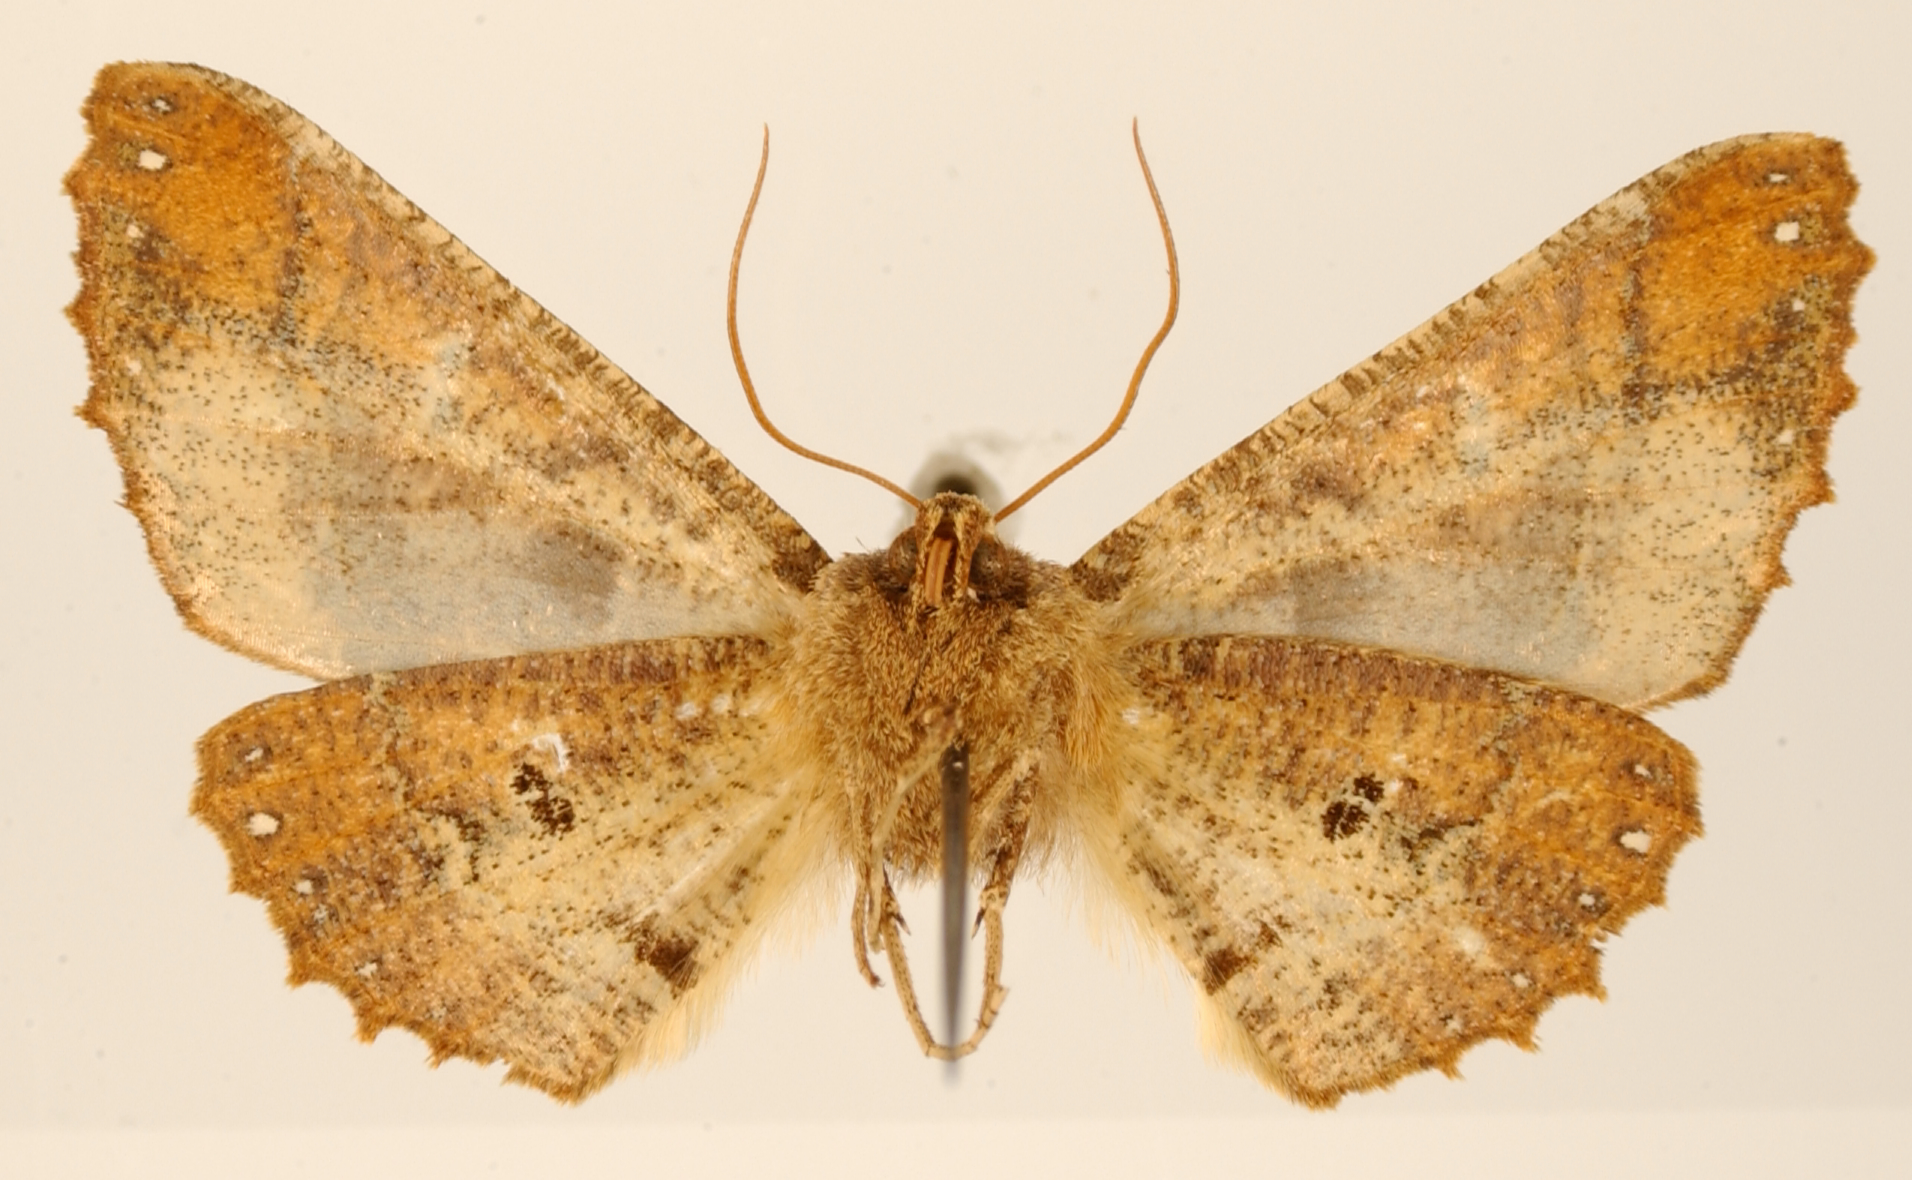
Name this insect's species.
Pero subangulosa
